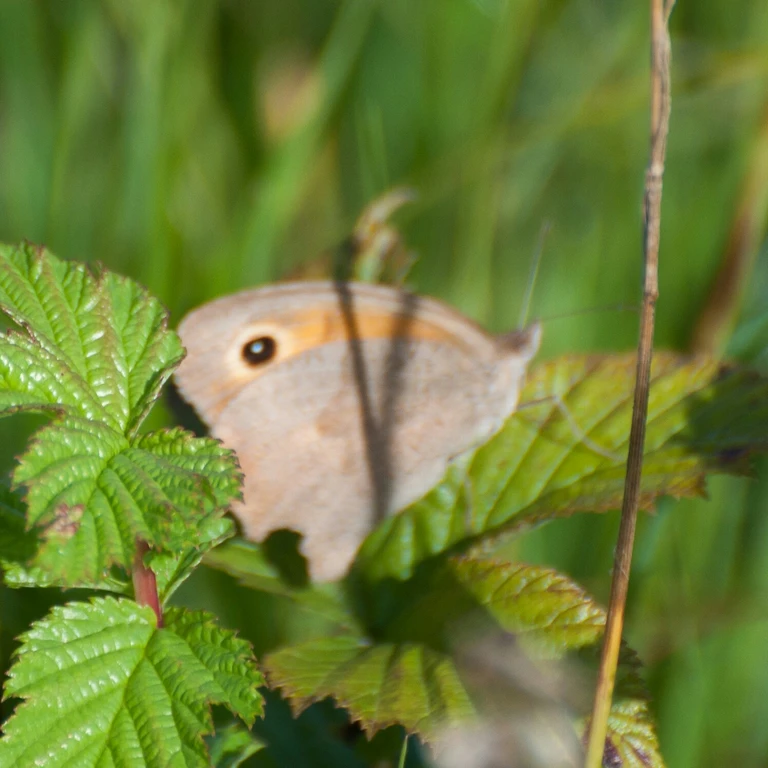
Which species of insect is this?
Maniola jurtina
